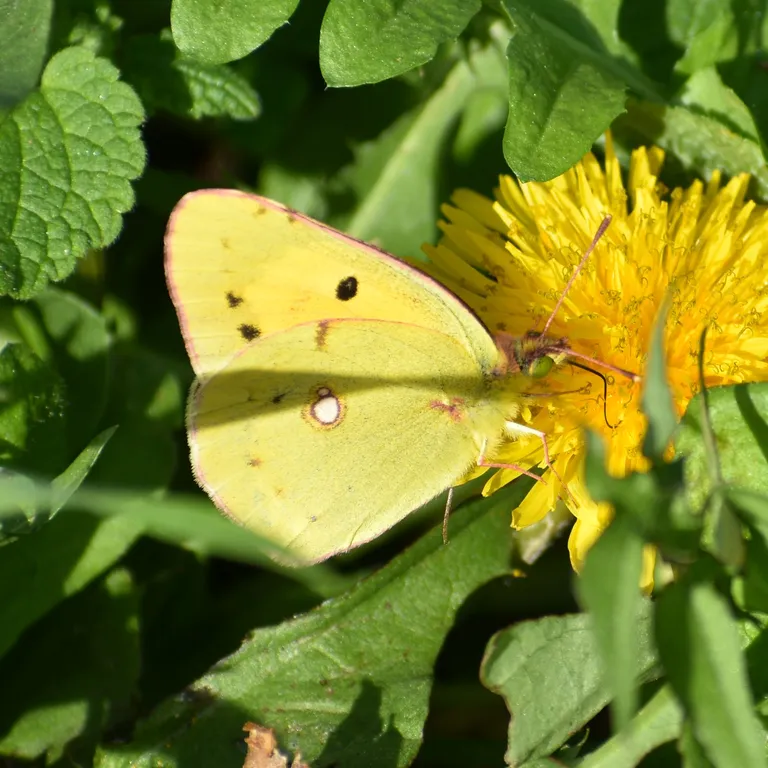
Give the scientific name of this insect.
Colias croceus
